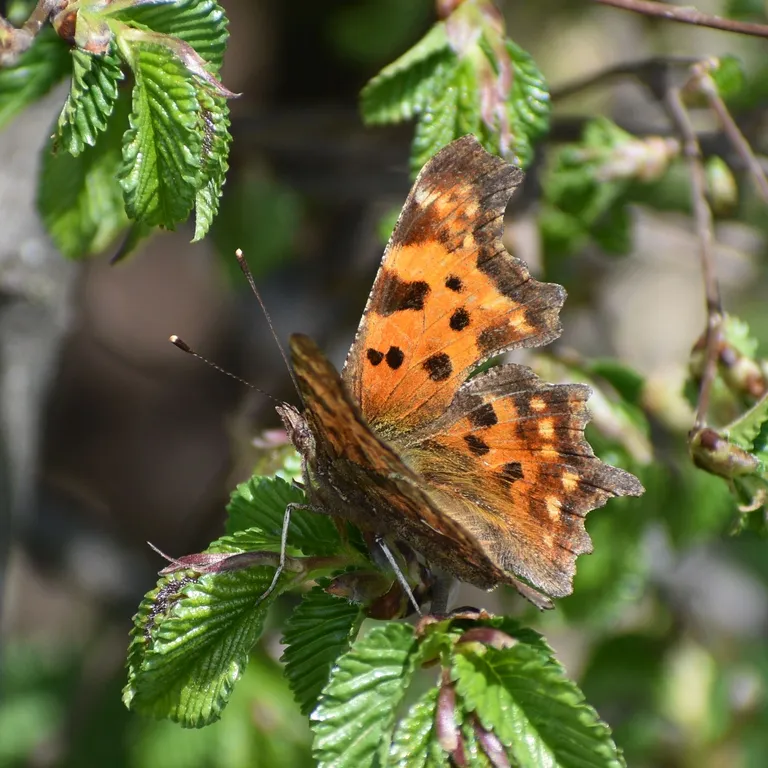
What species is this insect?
Polygonia c-album
